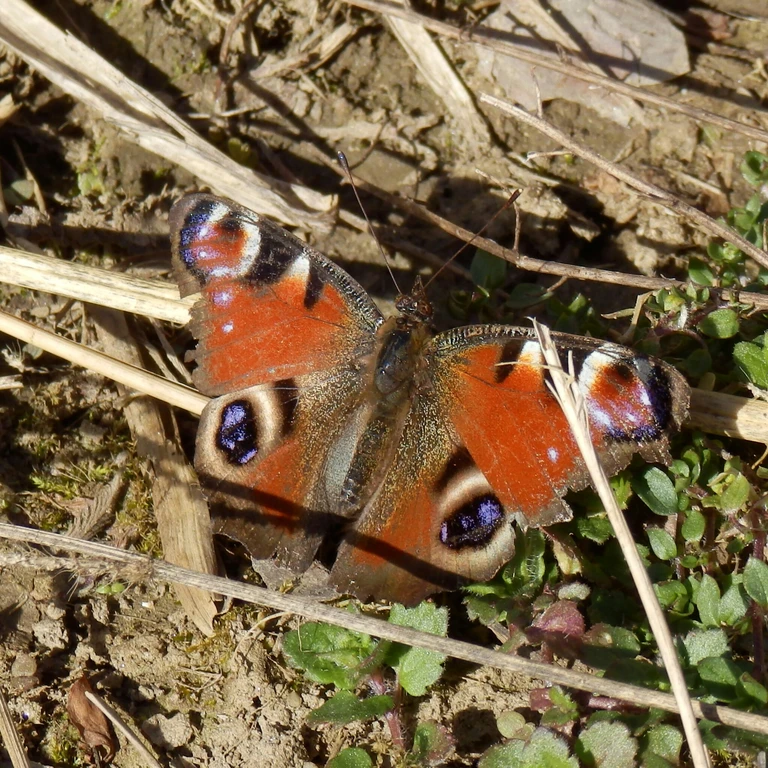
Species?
Aglais io
